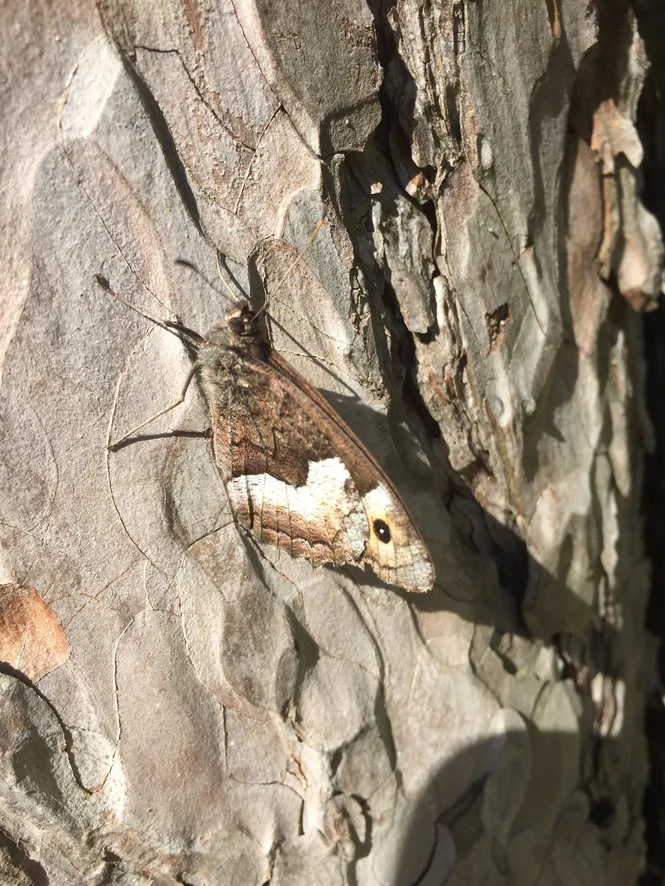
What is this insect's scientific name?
Hipparchia alcyone
